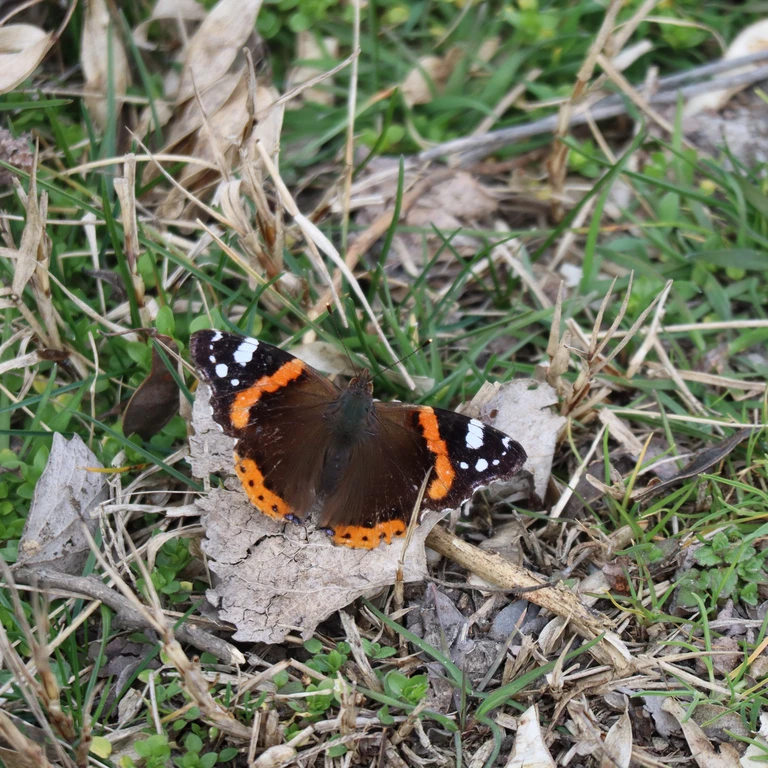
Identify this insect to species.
Vanessa atalanta
